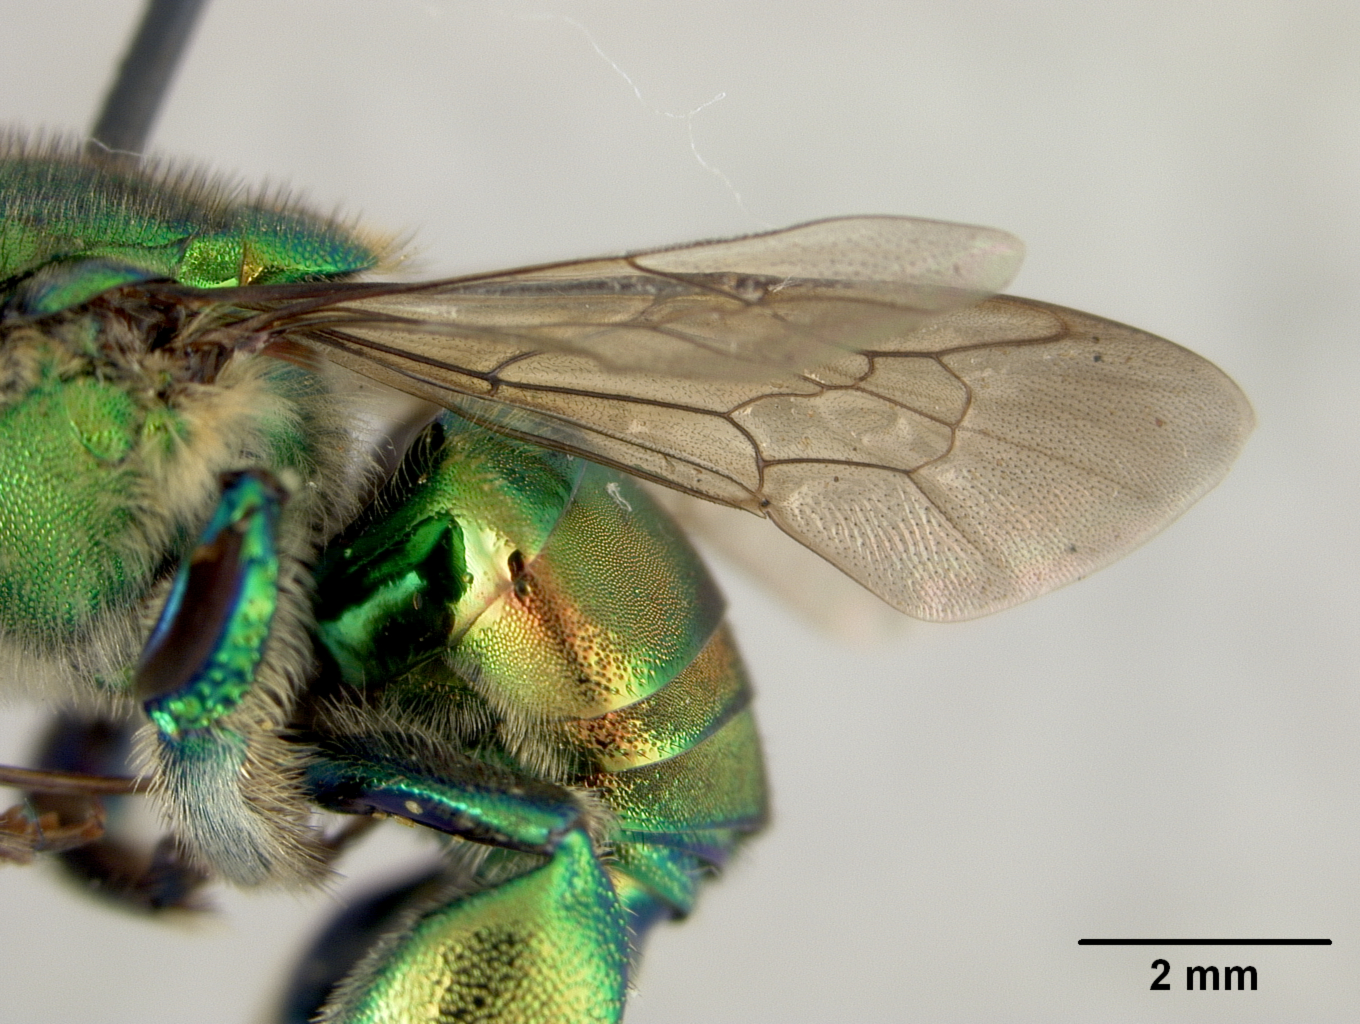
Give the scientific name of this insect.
Euglossa dissimula
